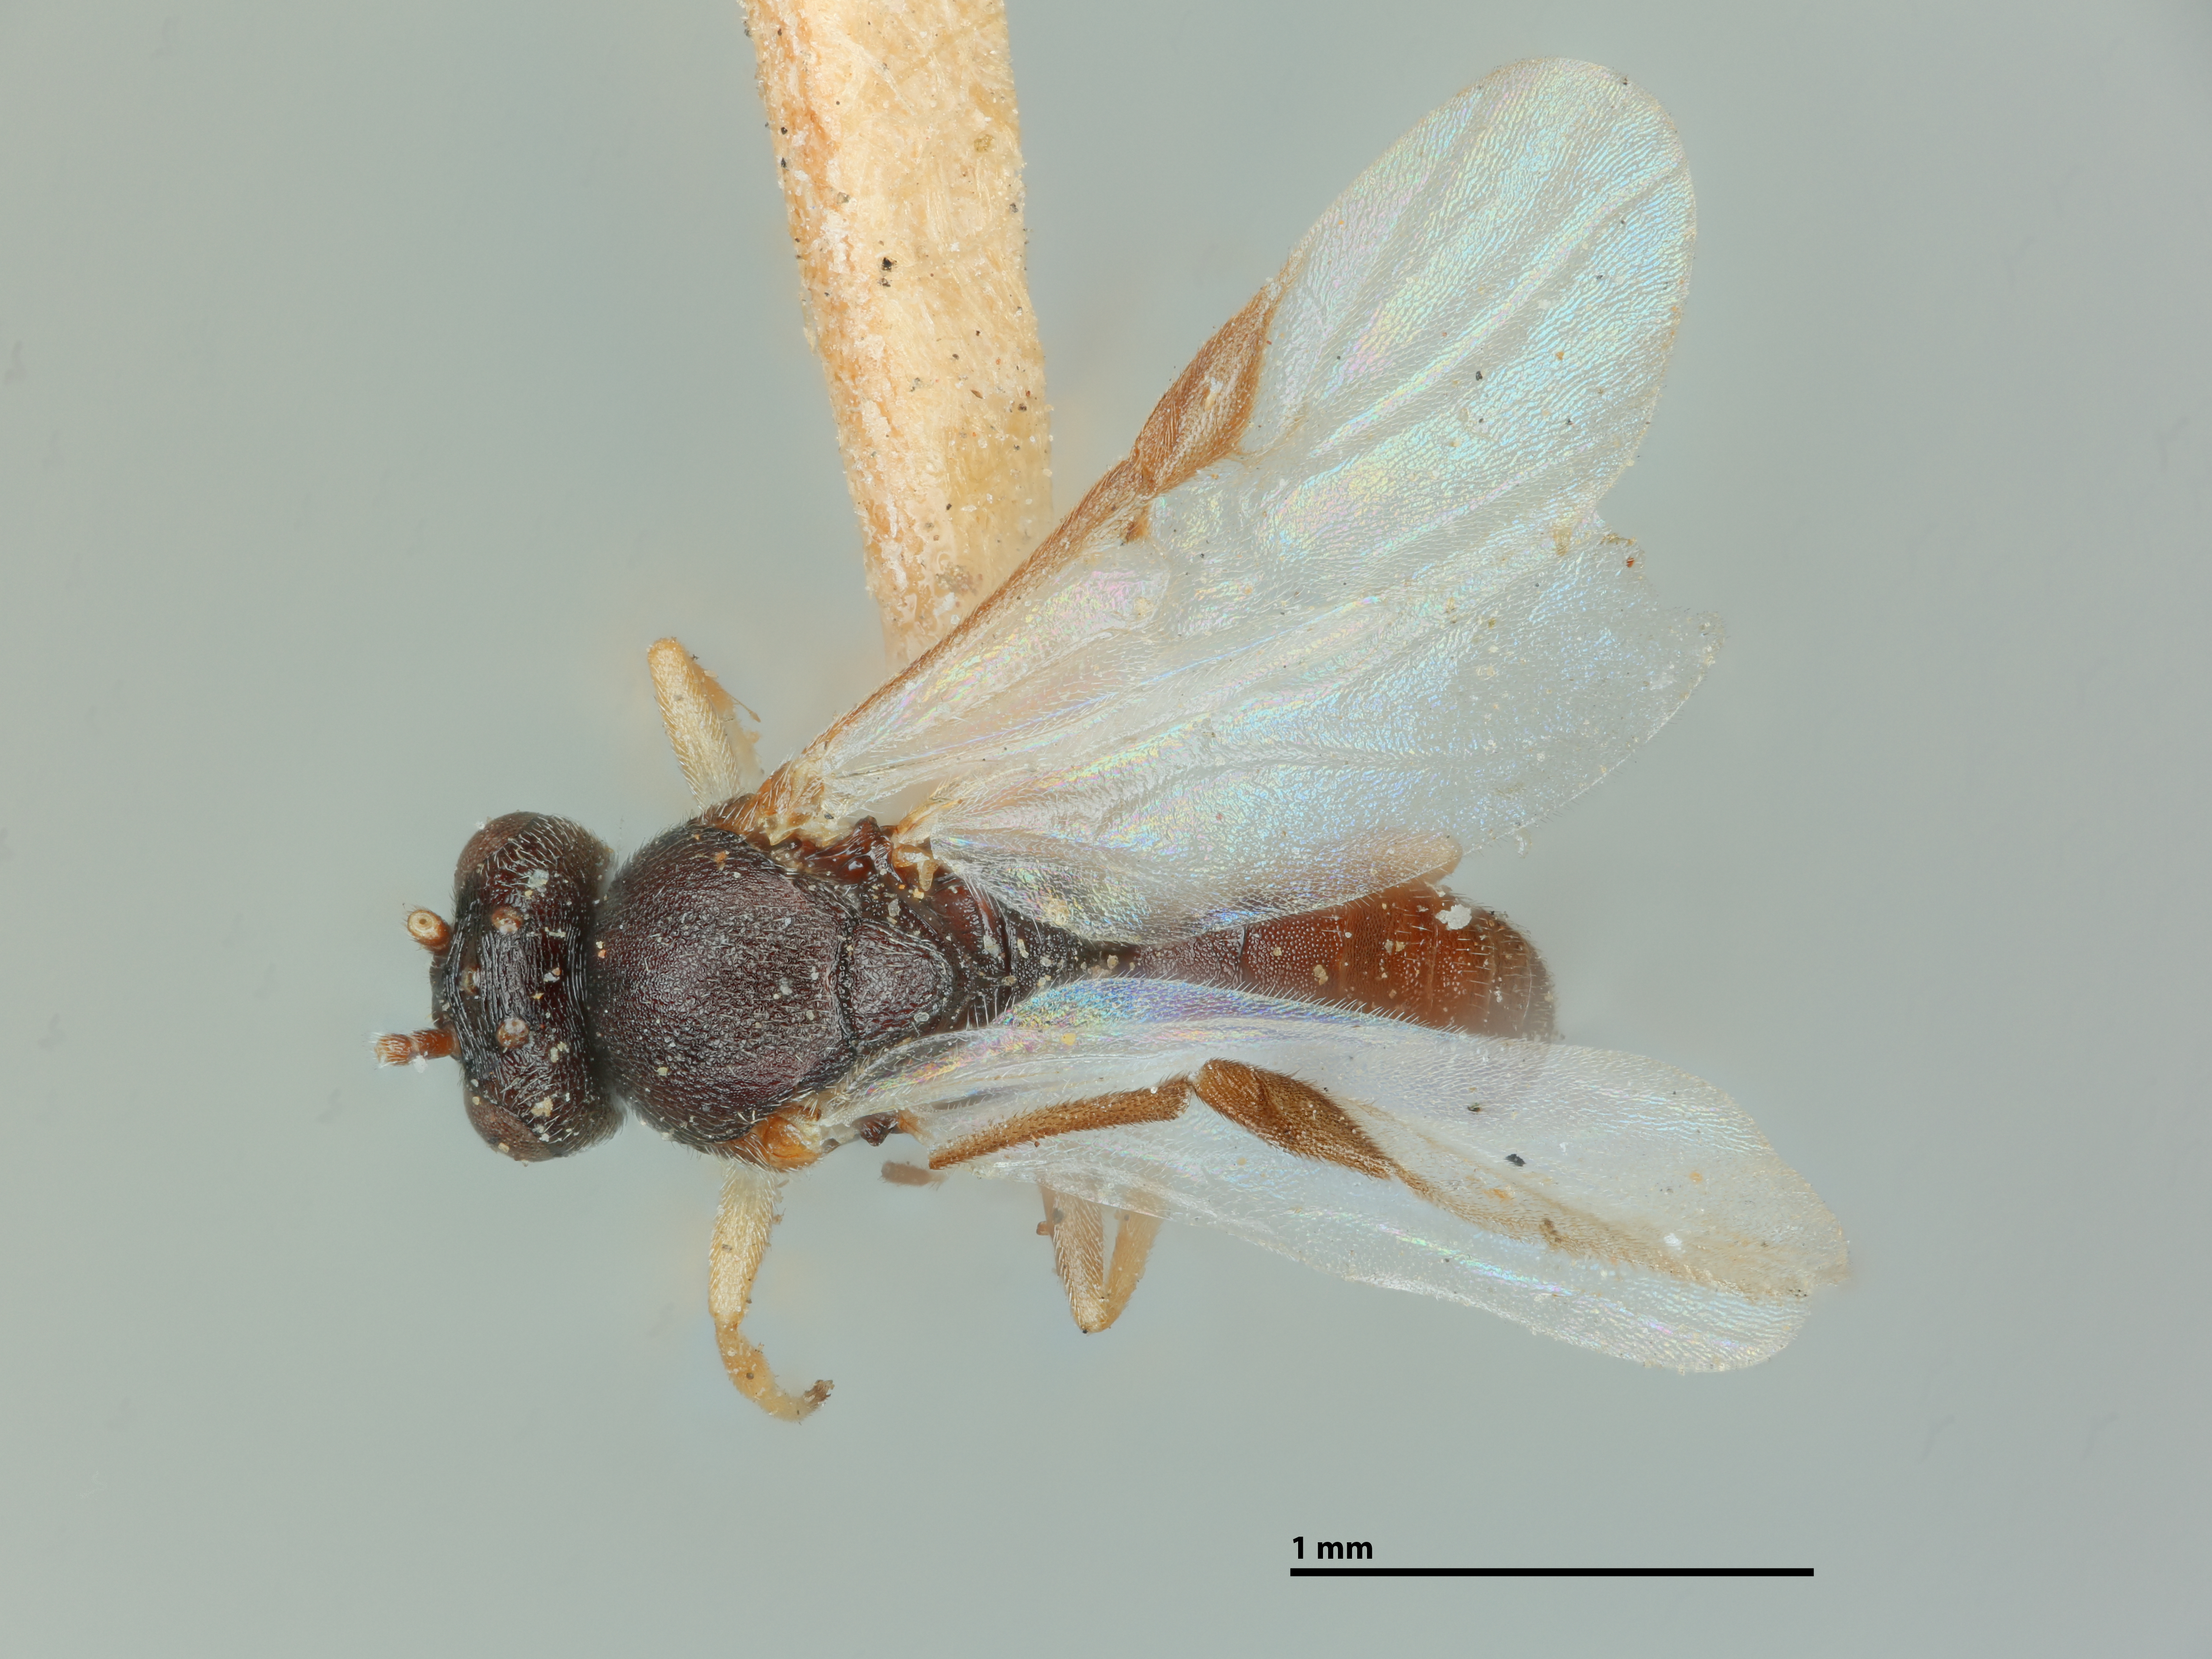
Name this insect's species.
Elasmosoma bakeri
